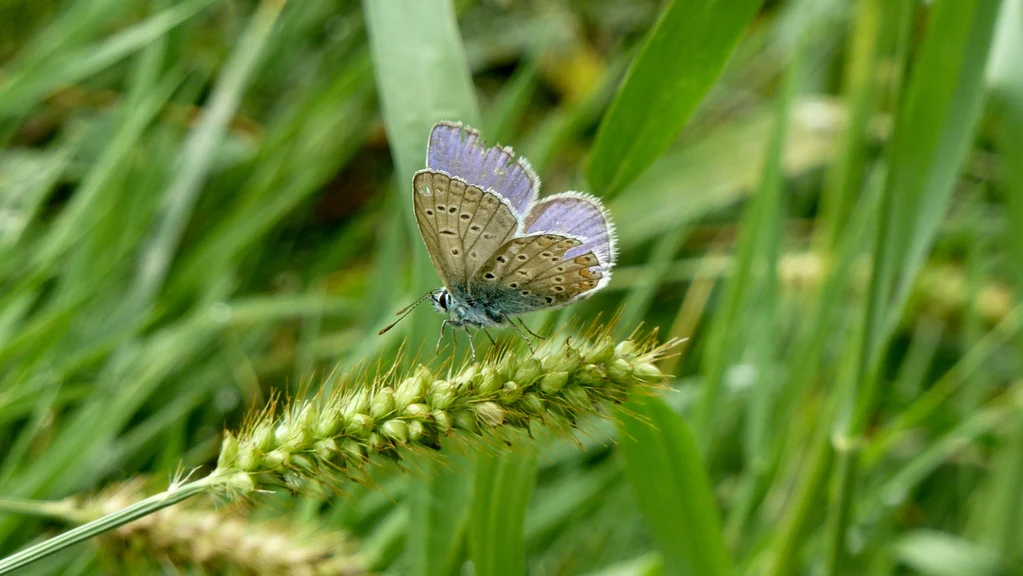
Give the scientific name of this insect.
Polyommatus icarus
